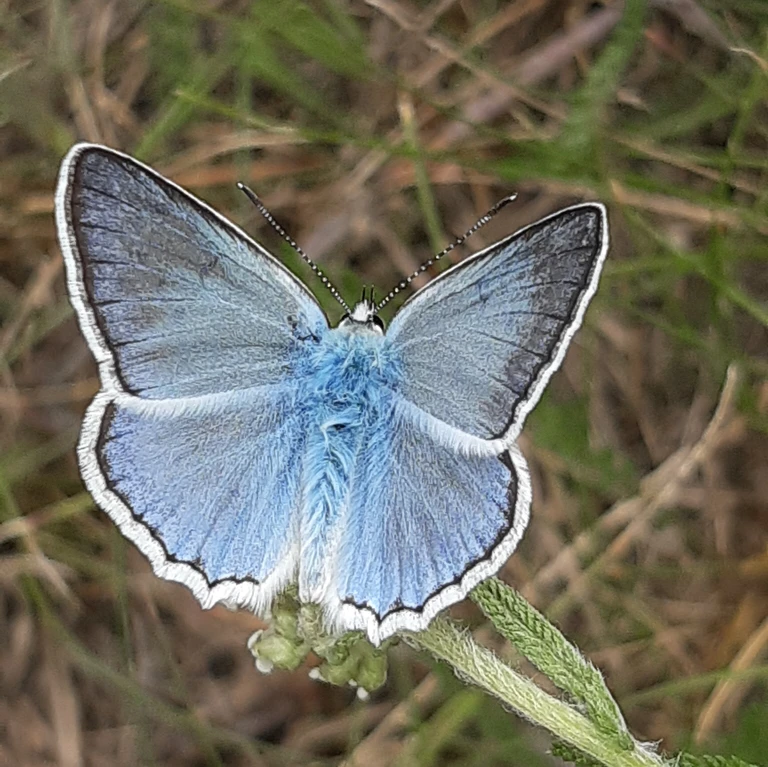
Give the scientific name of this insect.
Polyommatus daphnis
